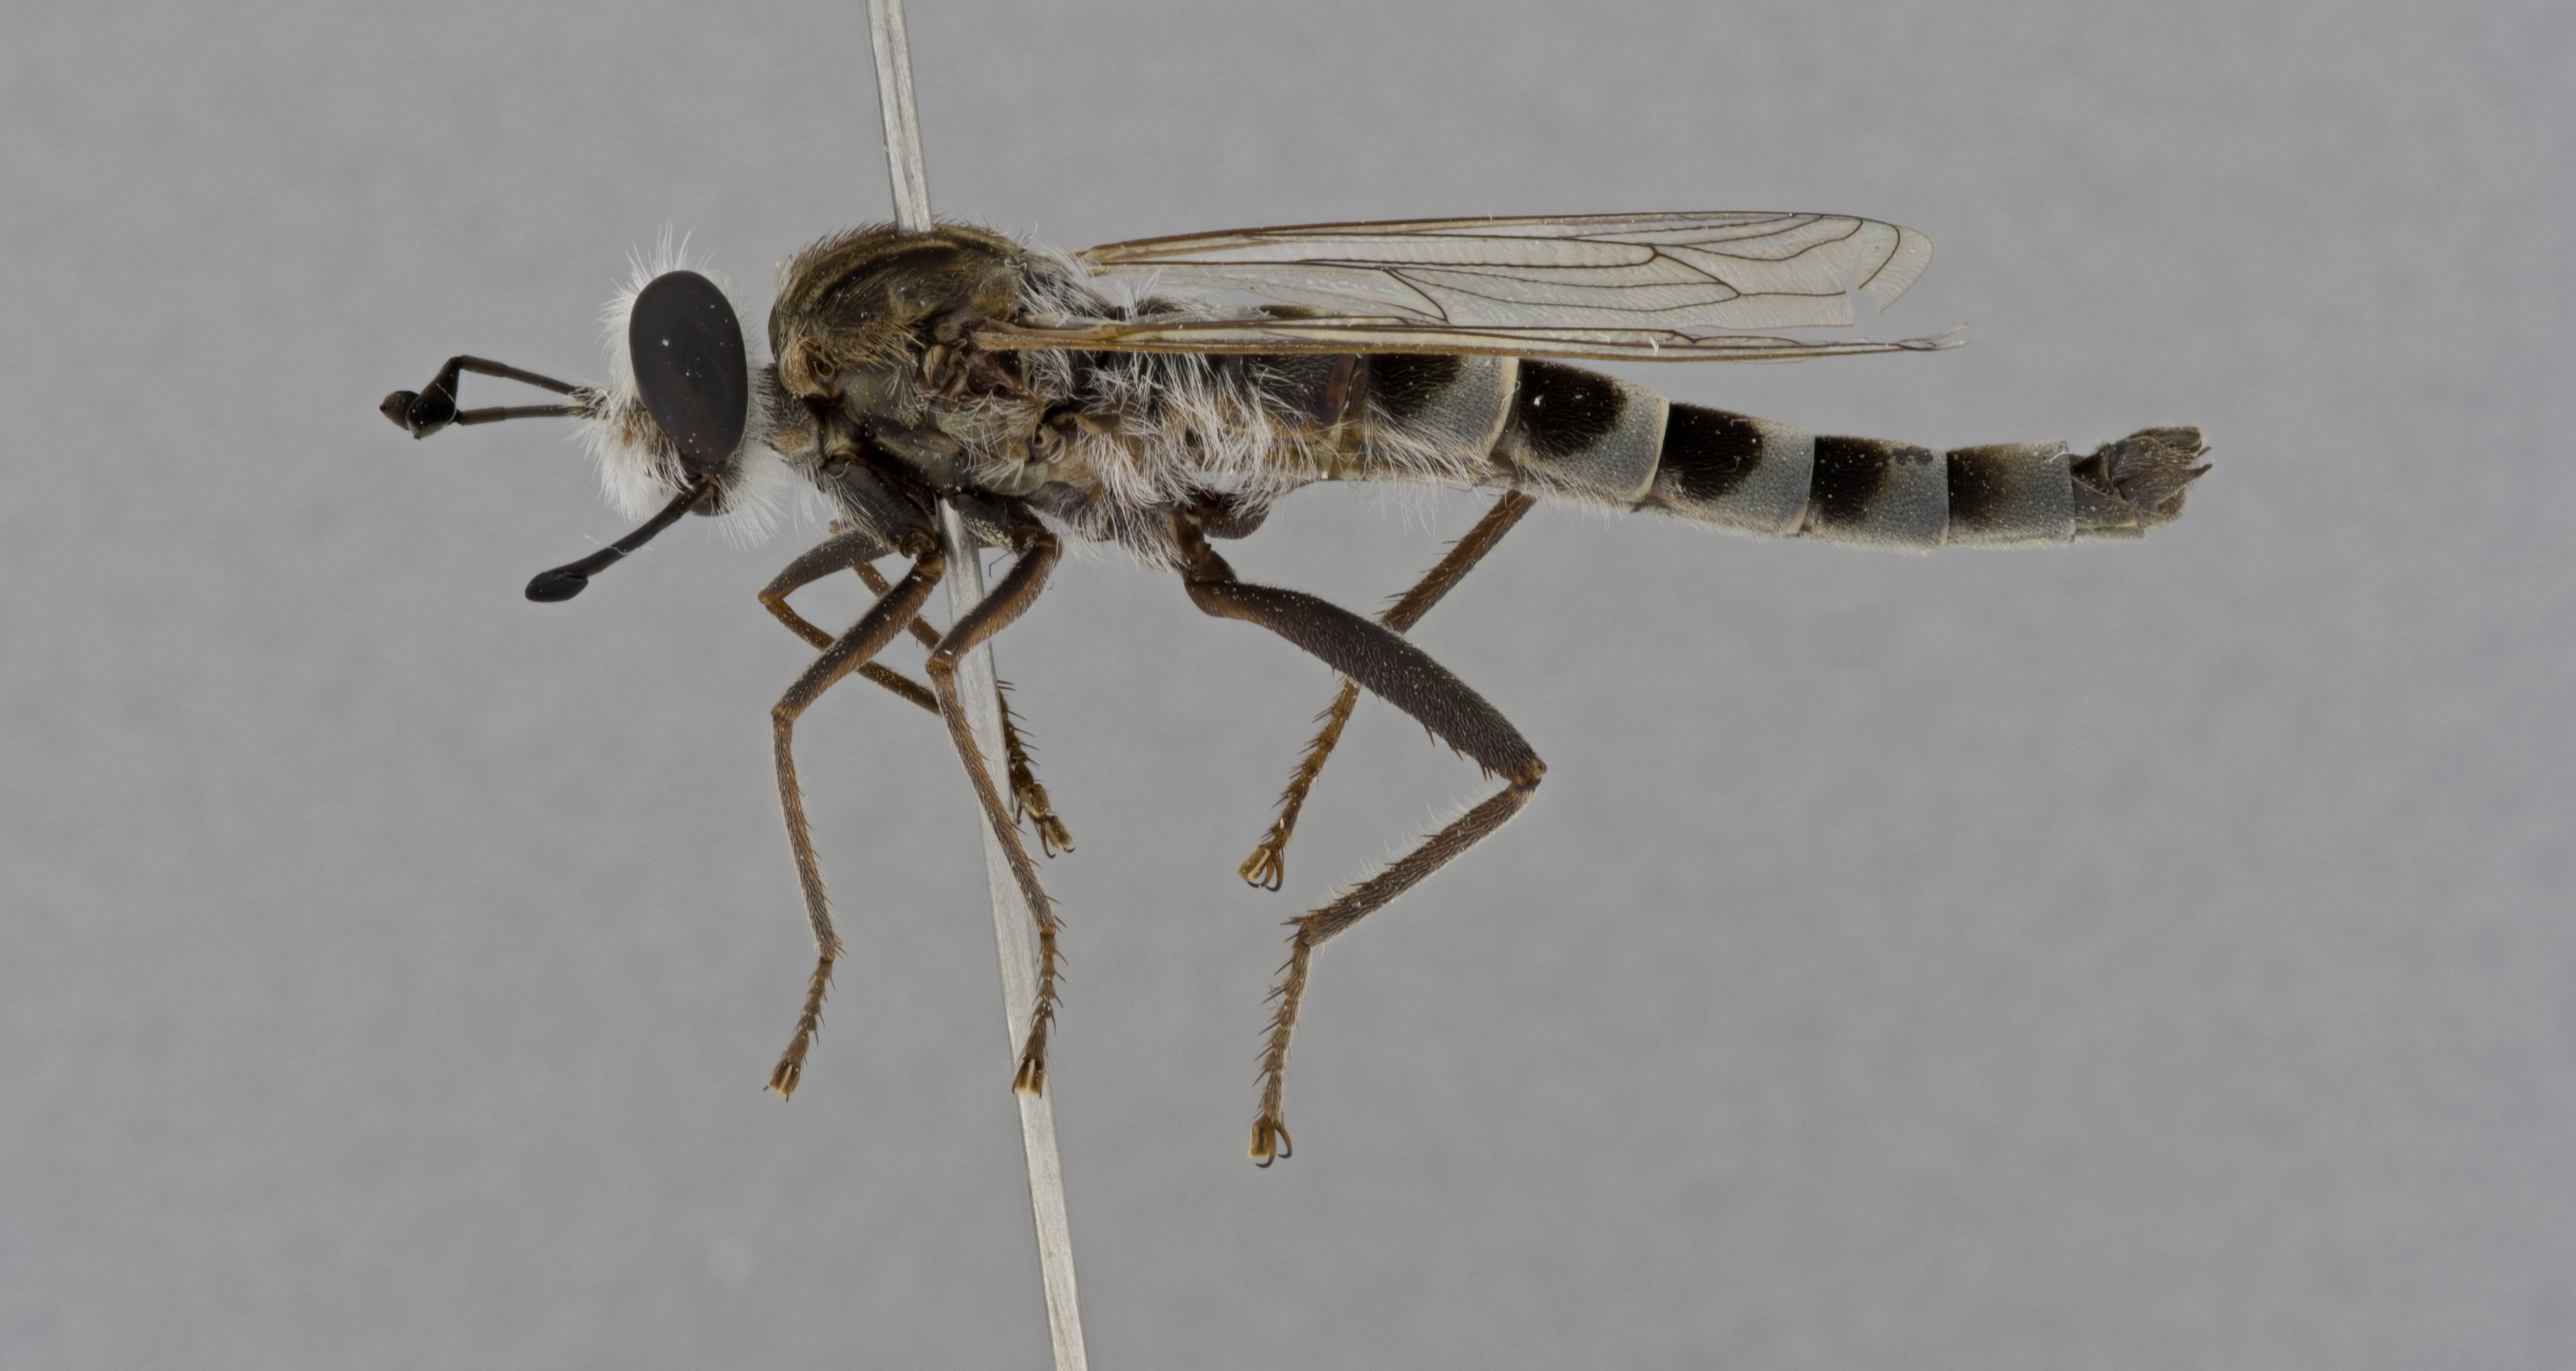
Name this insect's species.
Afroleptomydas opacicinctus
